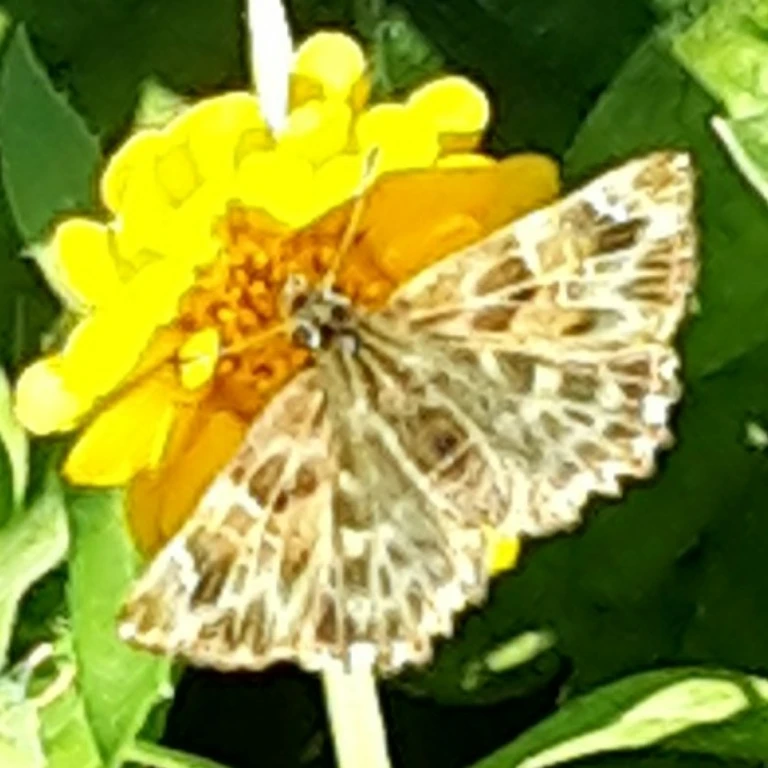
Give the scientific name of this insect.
Carcharodus alceae
